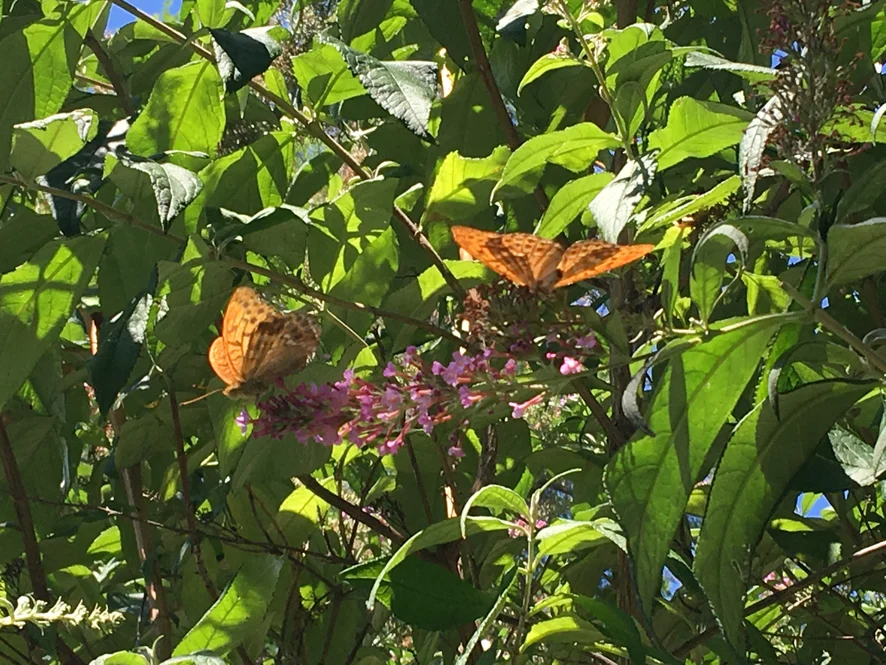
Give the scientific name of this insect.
Argynnis paphia
